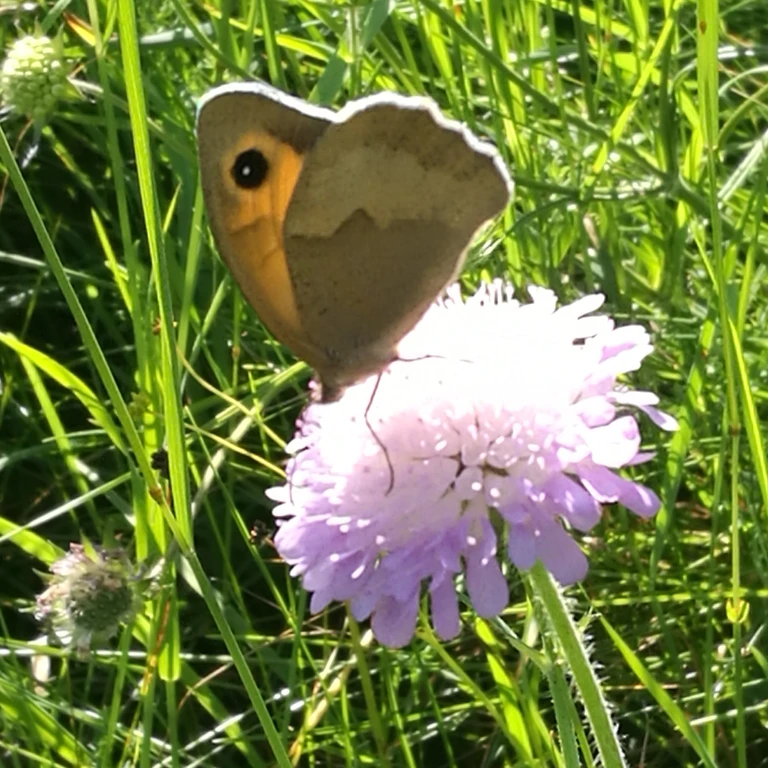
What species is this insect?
Maniola jurtina
